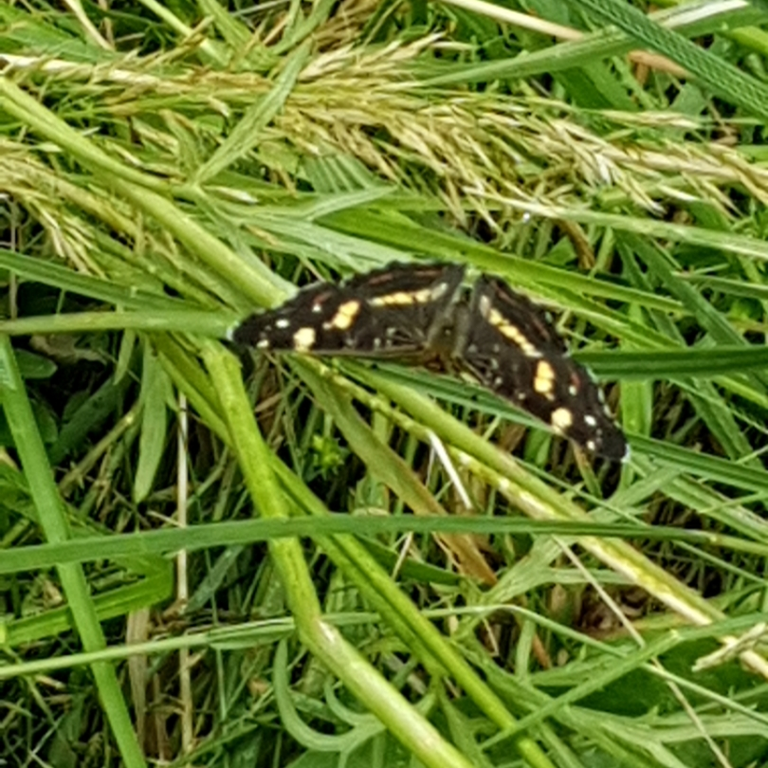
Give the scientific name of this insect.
Araschnia levana
